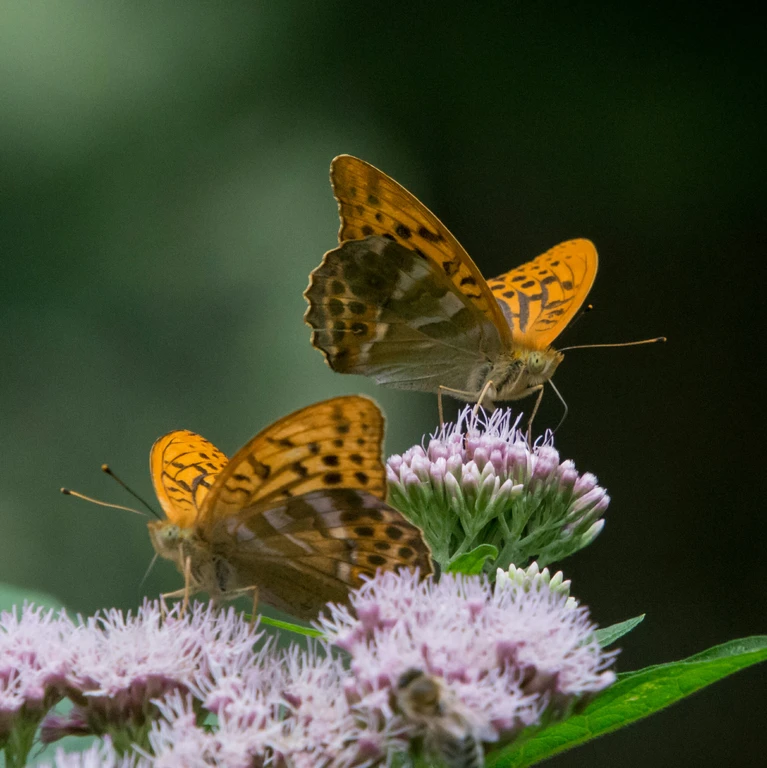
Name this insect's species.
Argynnis paphia
